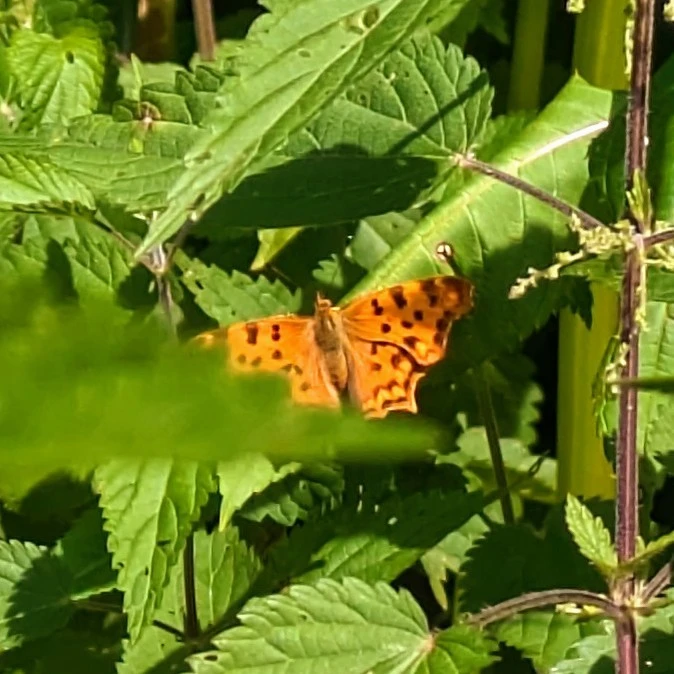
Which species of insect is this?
Polygonia c-album
